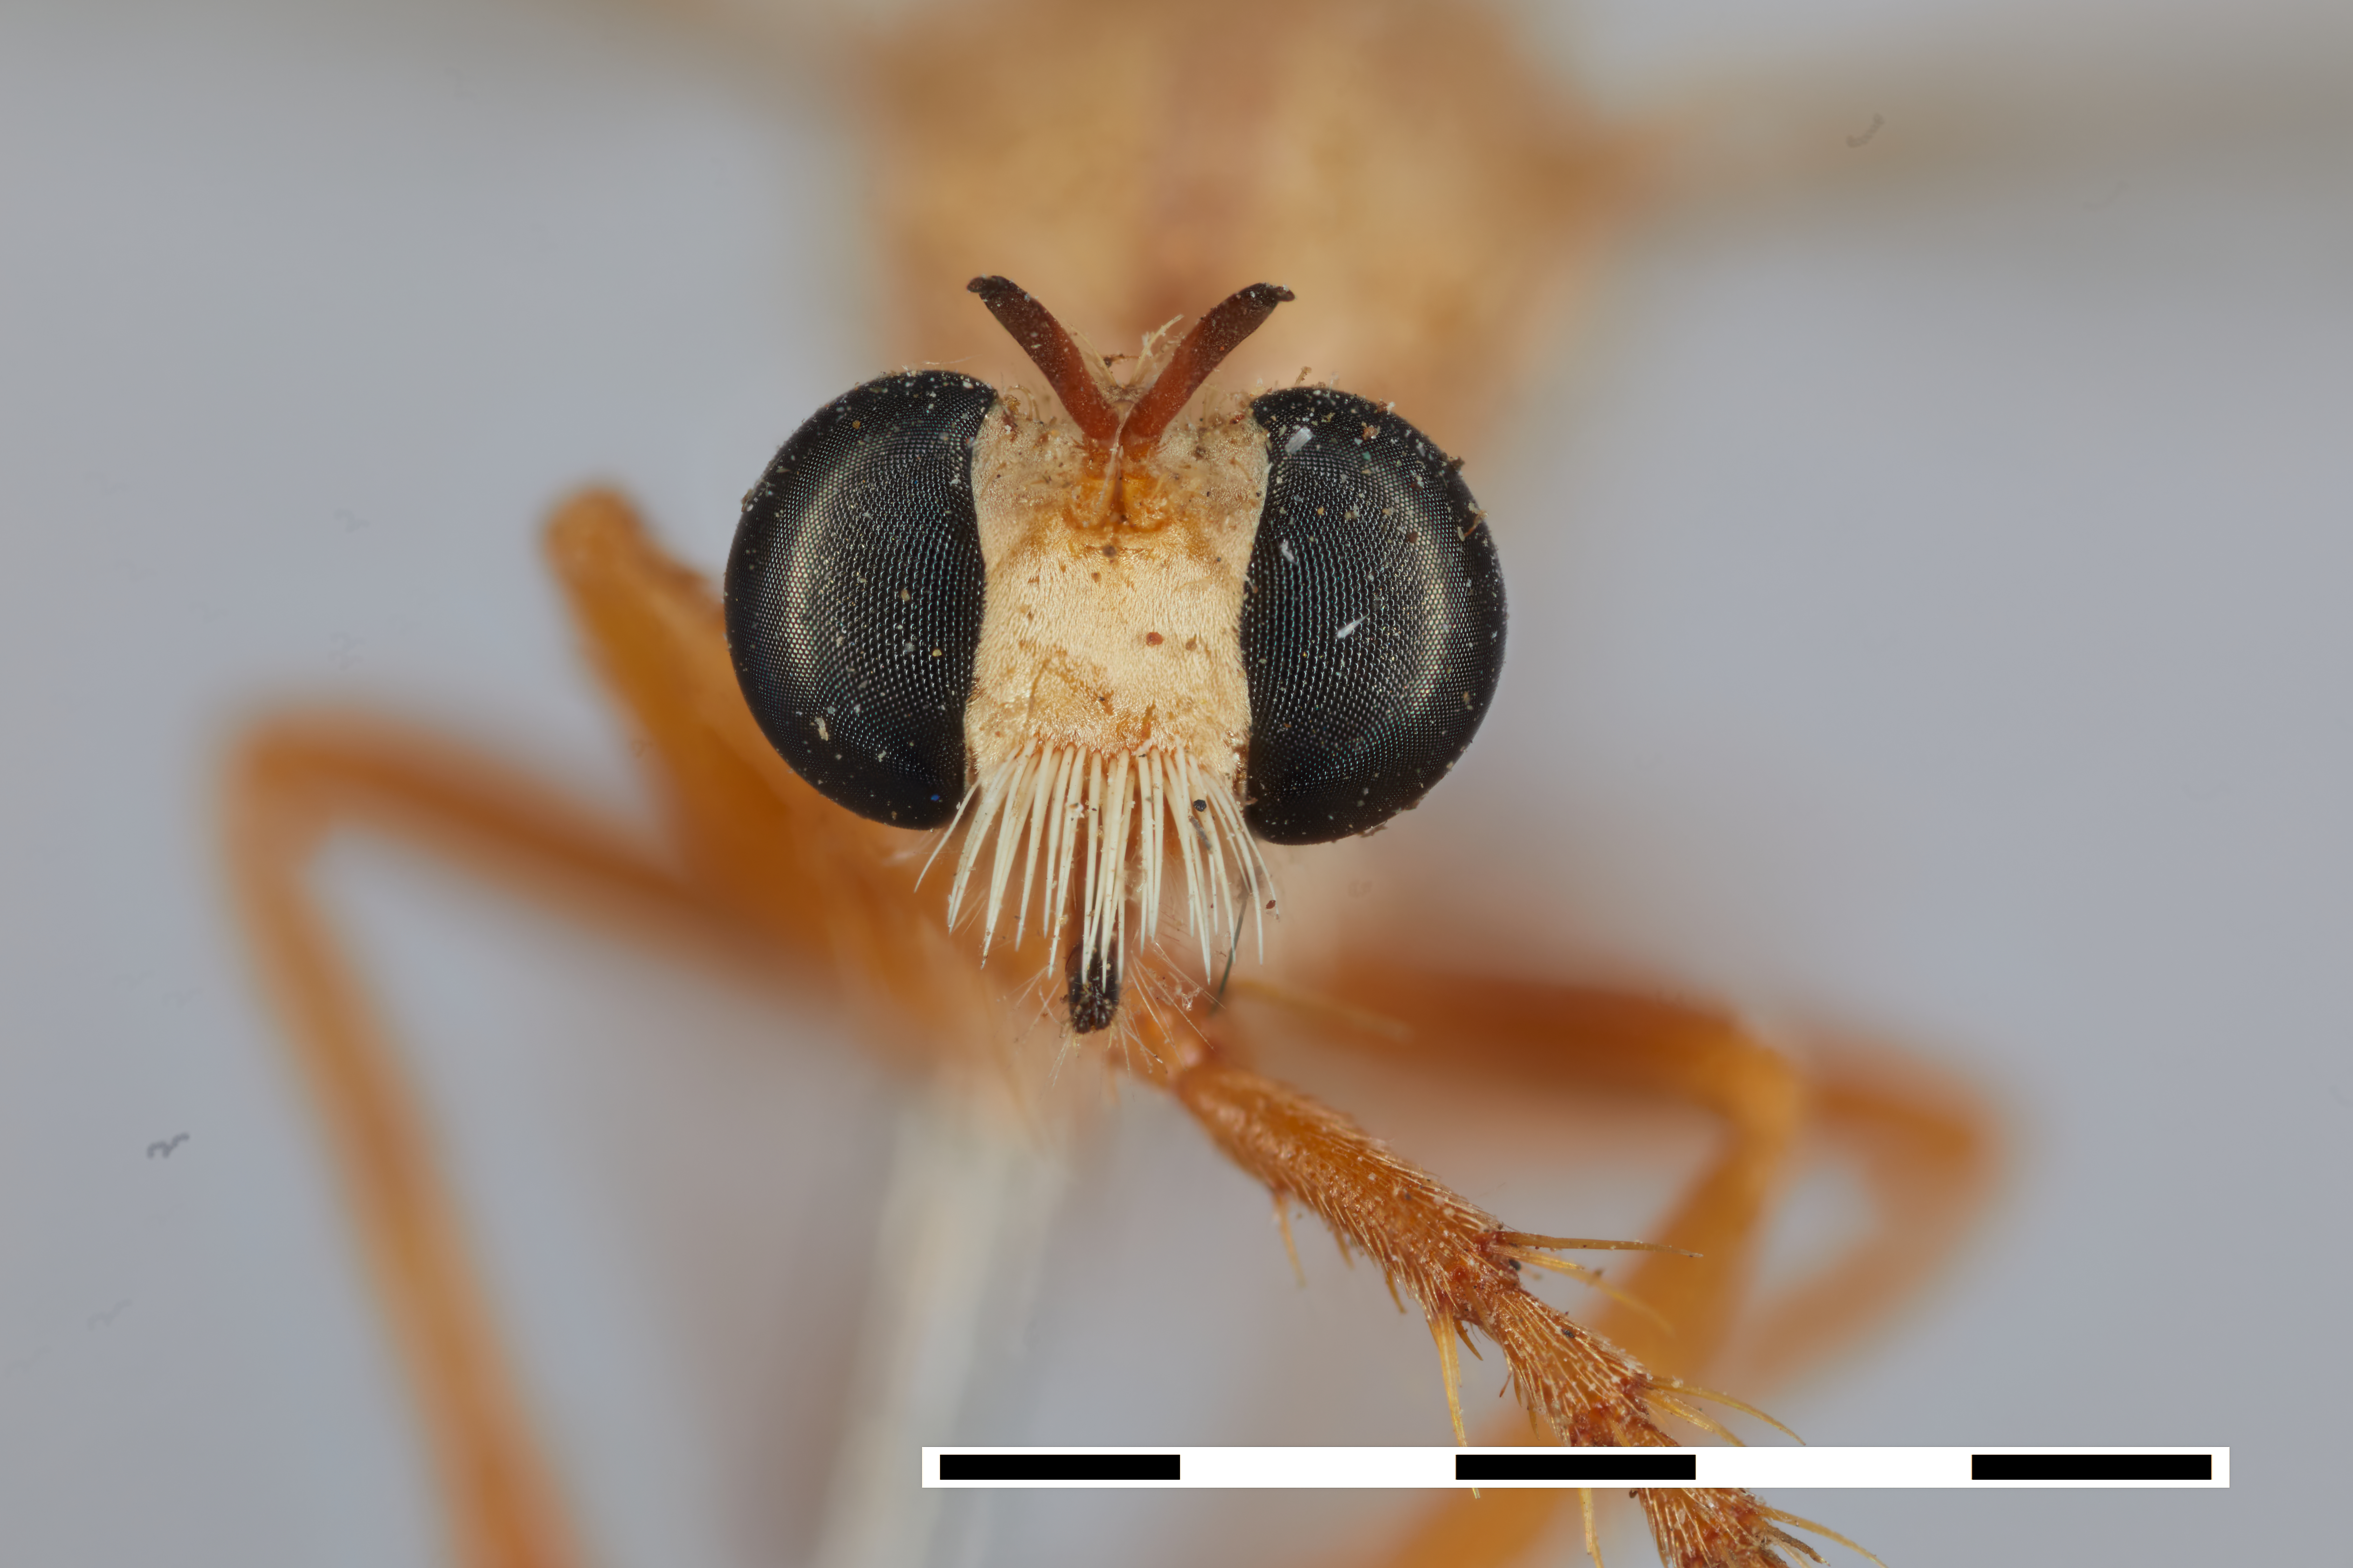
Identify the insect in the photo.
Saropogon hyalinus
